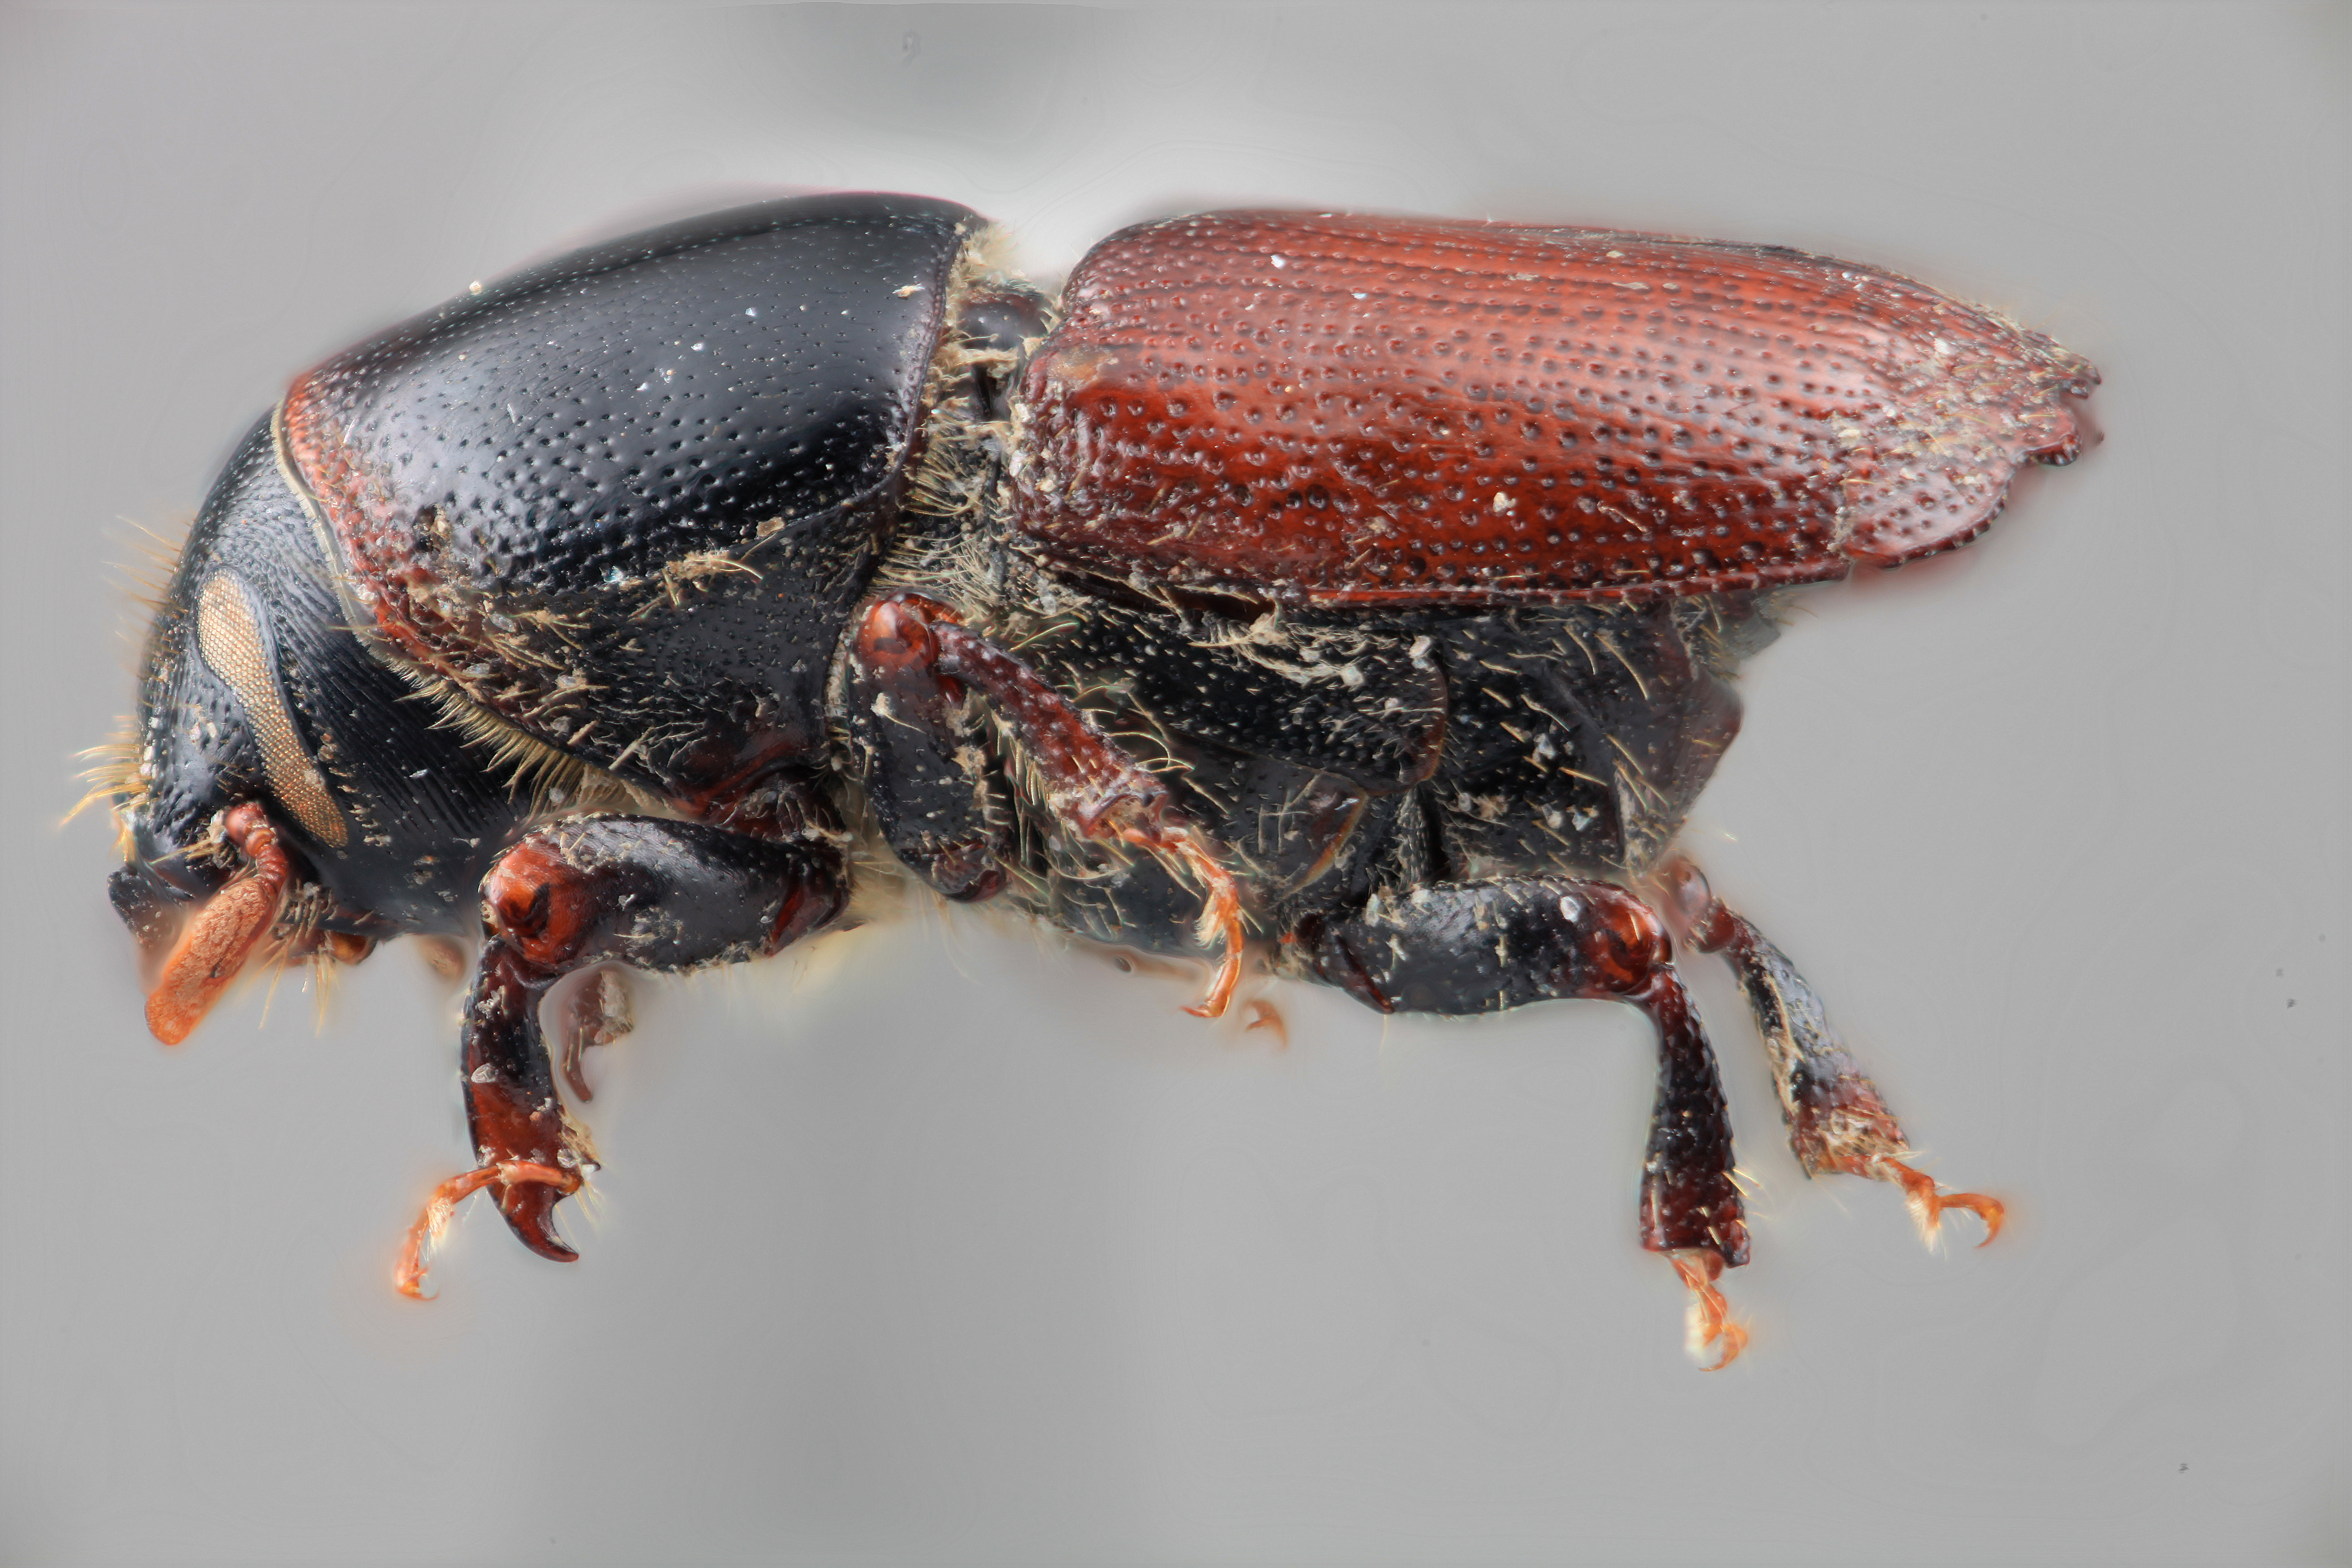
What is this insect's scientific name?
Scolytus aztecus
